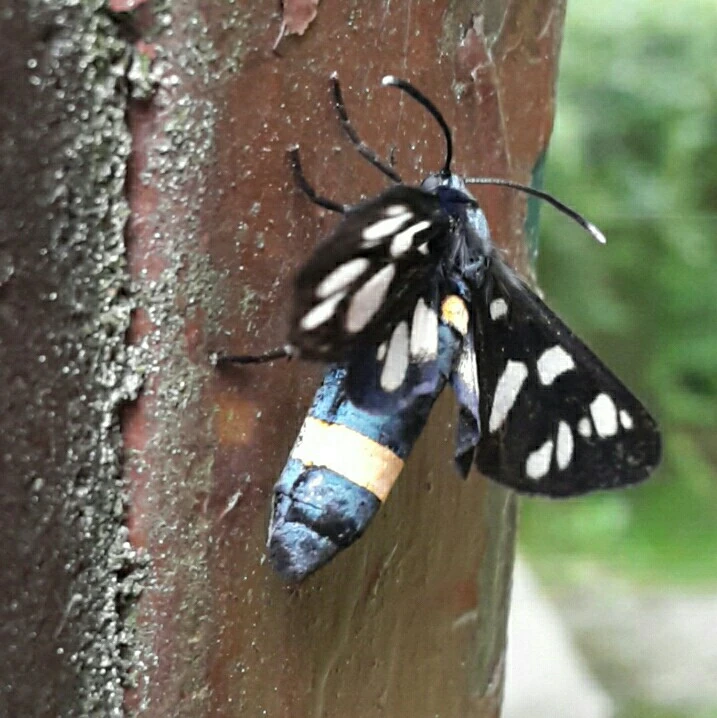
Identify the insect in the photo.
Amata phegea
